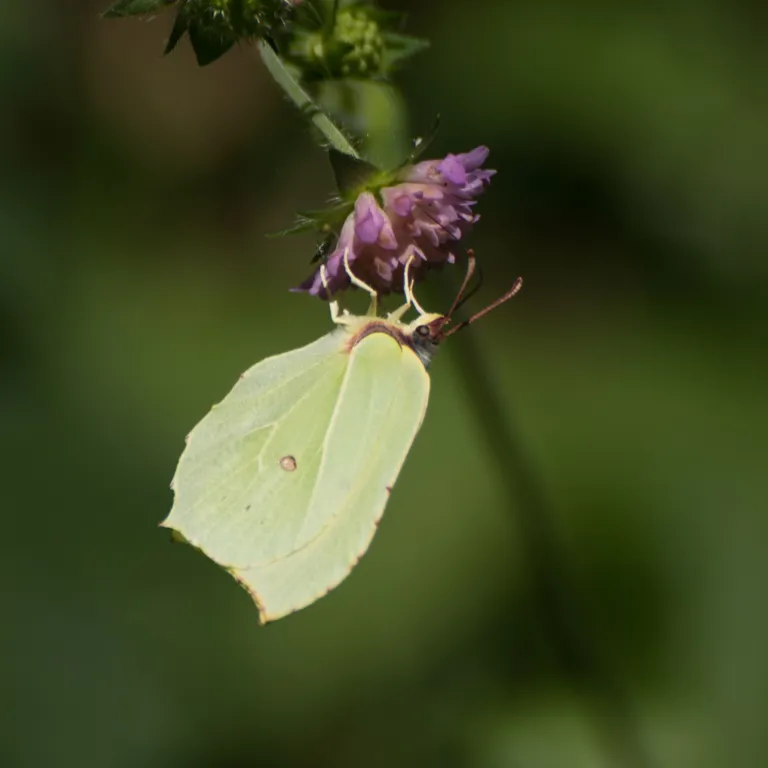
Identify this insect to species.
Gonepteryx rhamni
